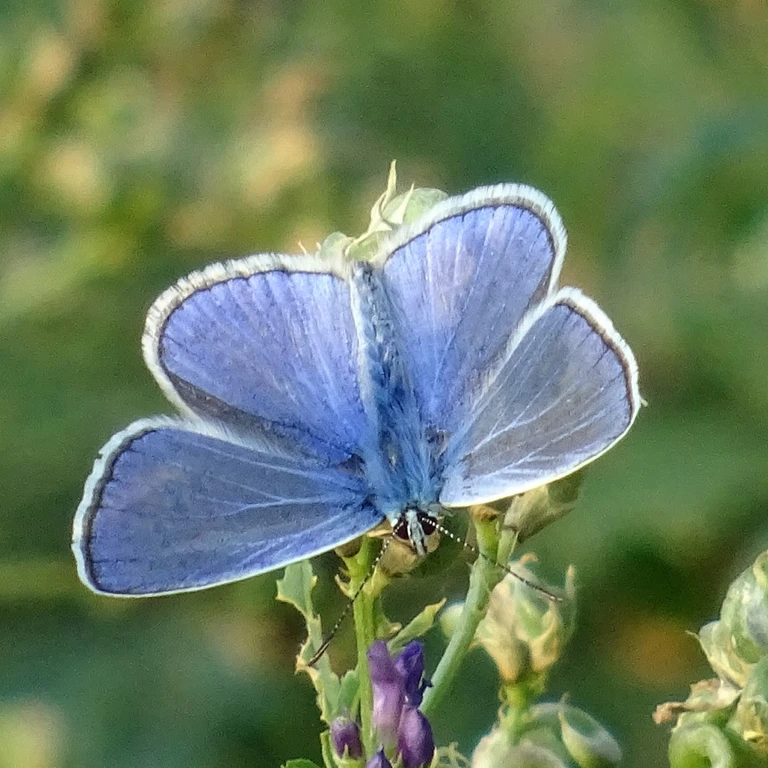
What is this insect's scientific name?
Polyommatus icarus
